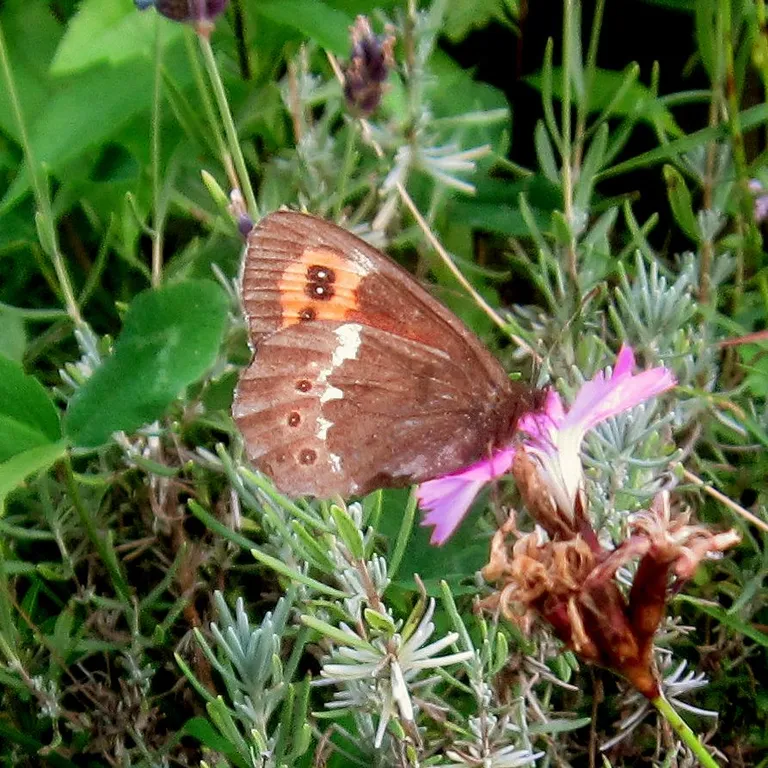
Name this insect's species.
Erebia ligea
